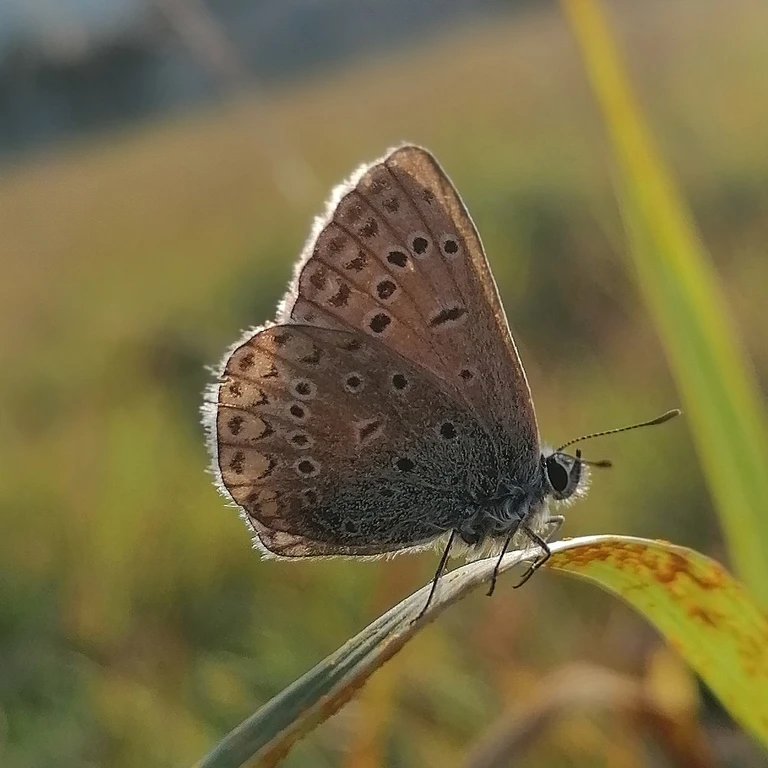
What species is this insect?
Polyommatus icarus
